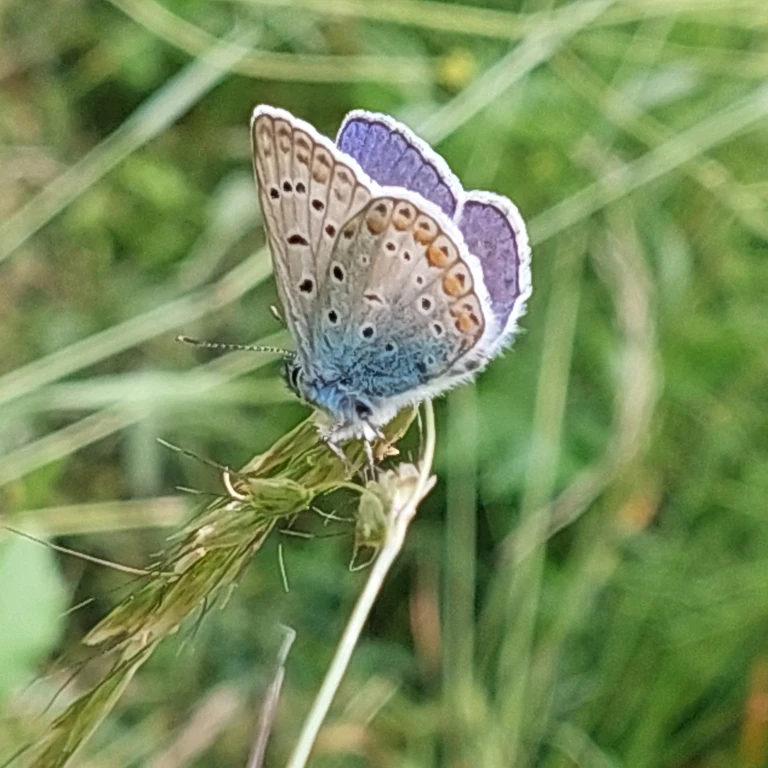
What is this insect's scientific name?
Polyommatus icarus
